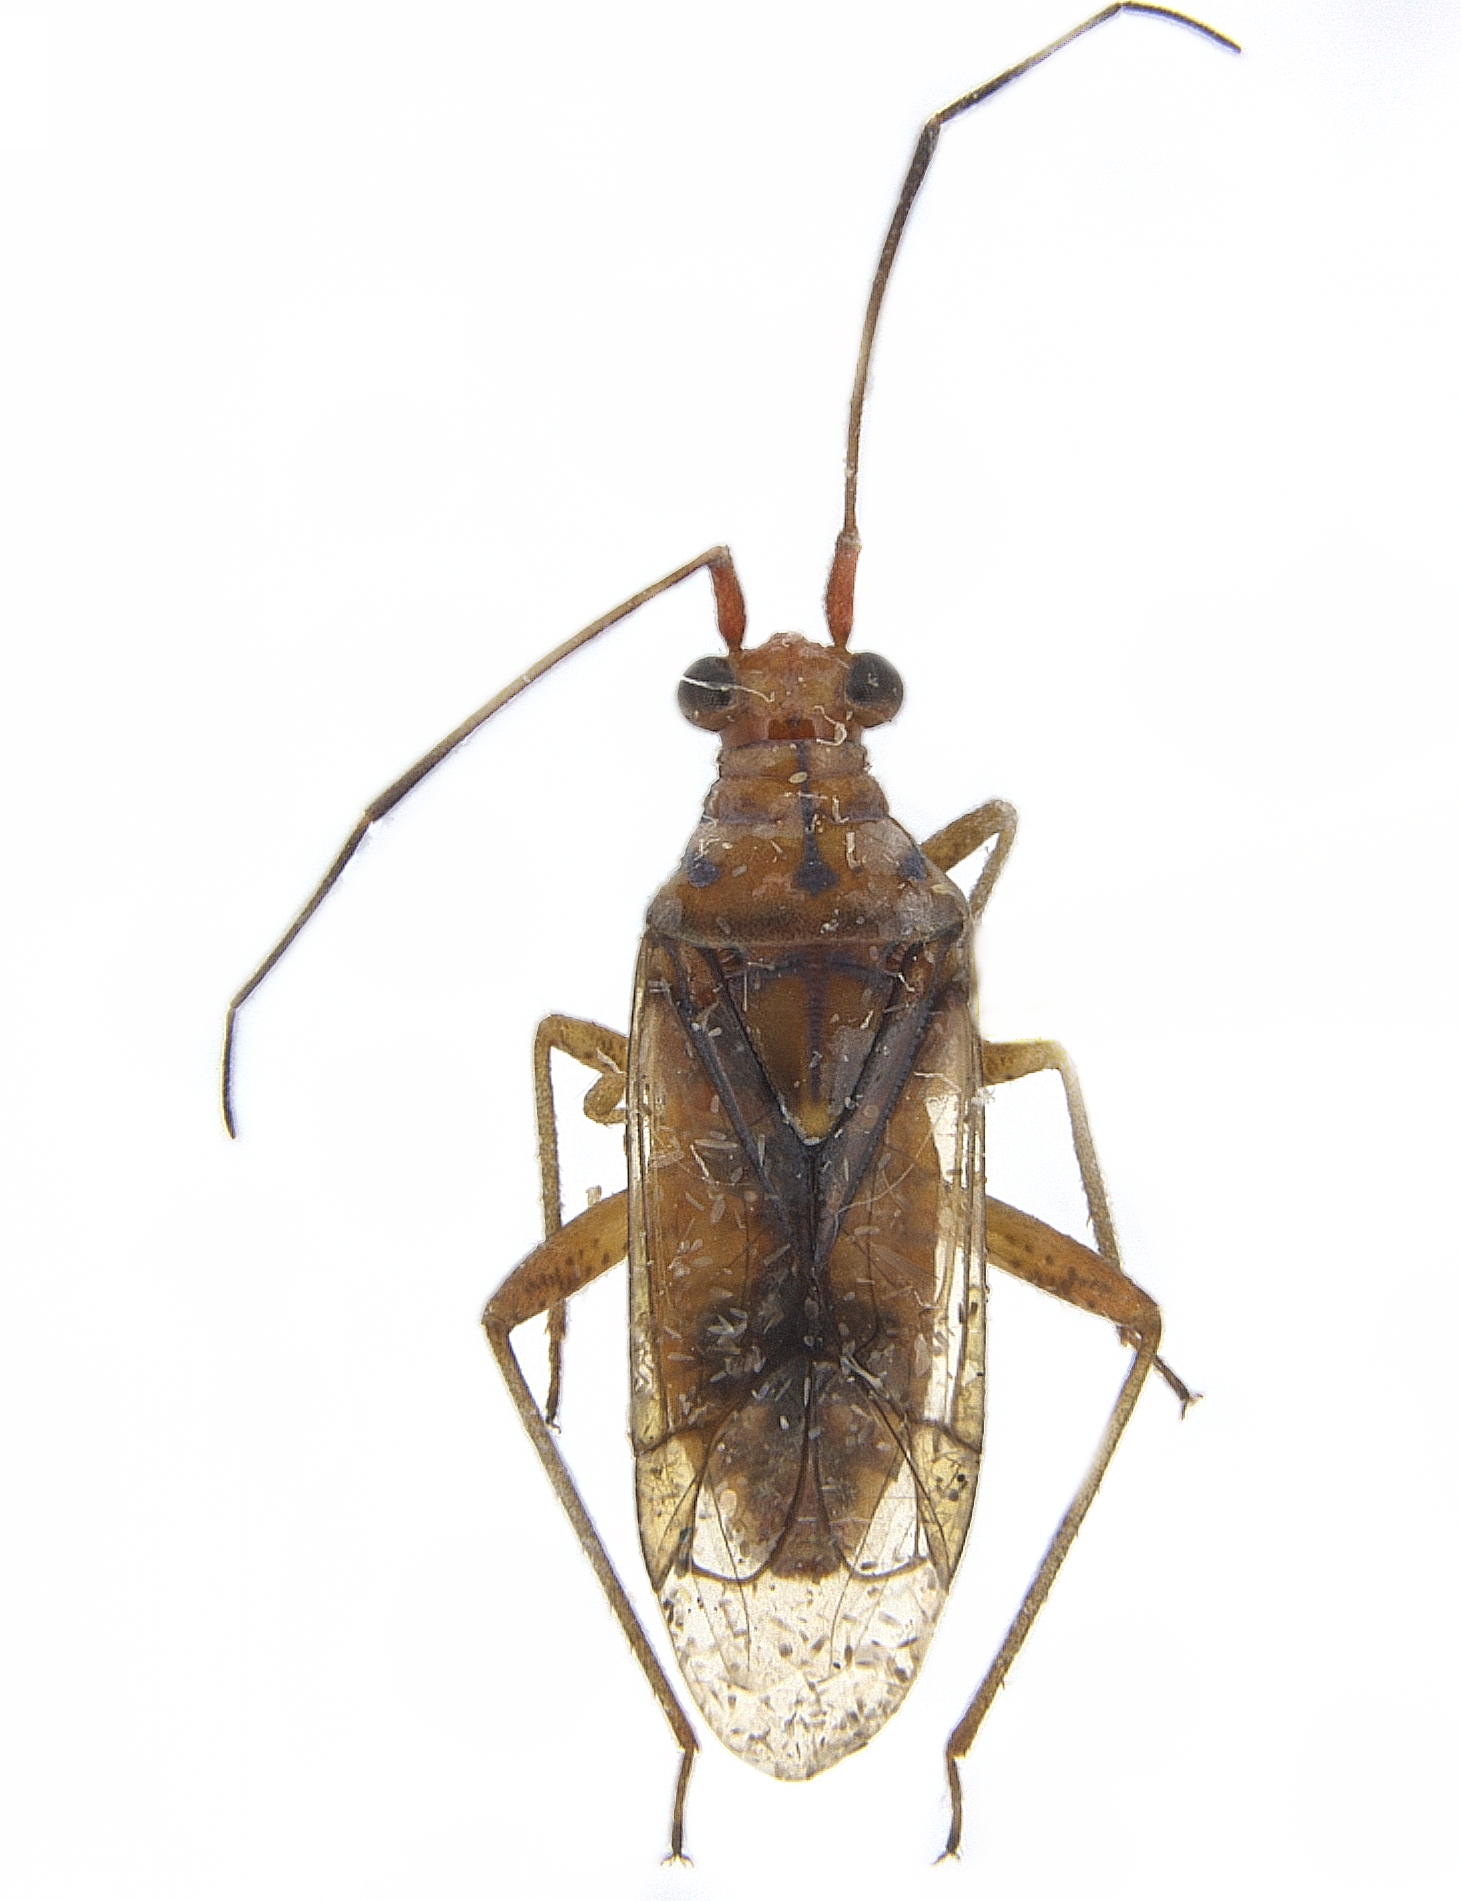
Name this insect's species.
Hyalopeplinus malayensis
